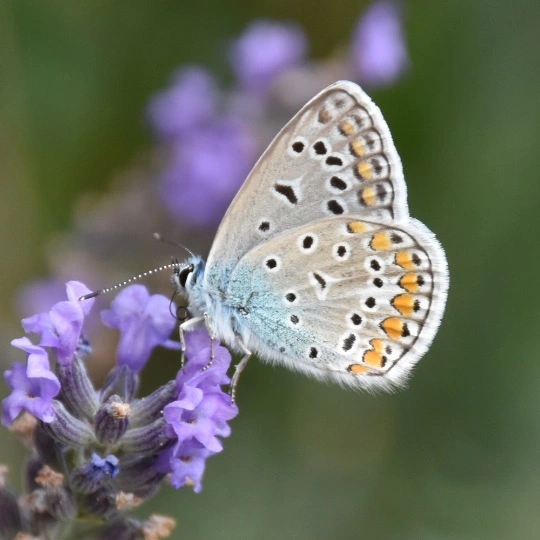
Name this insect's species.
Polyommatus icarus
